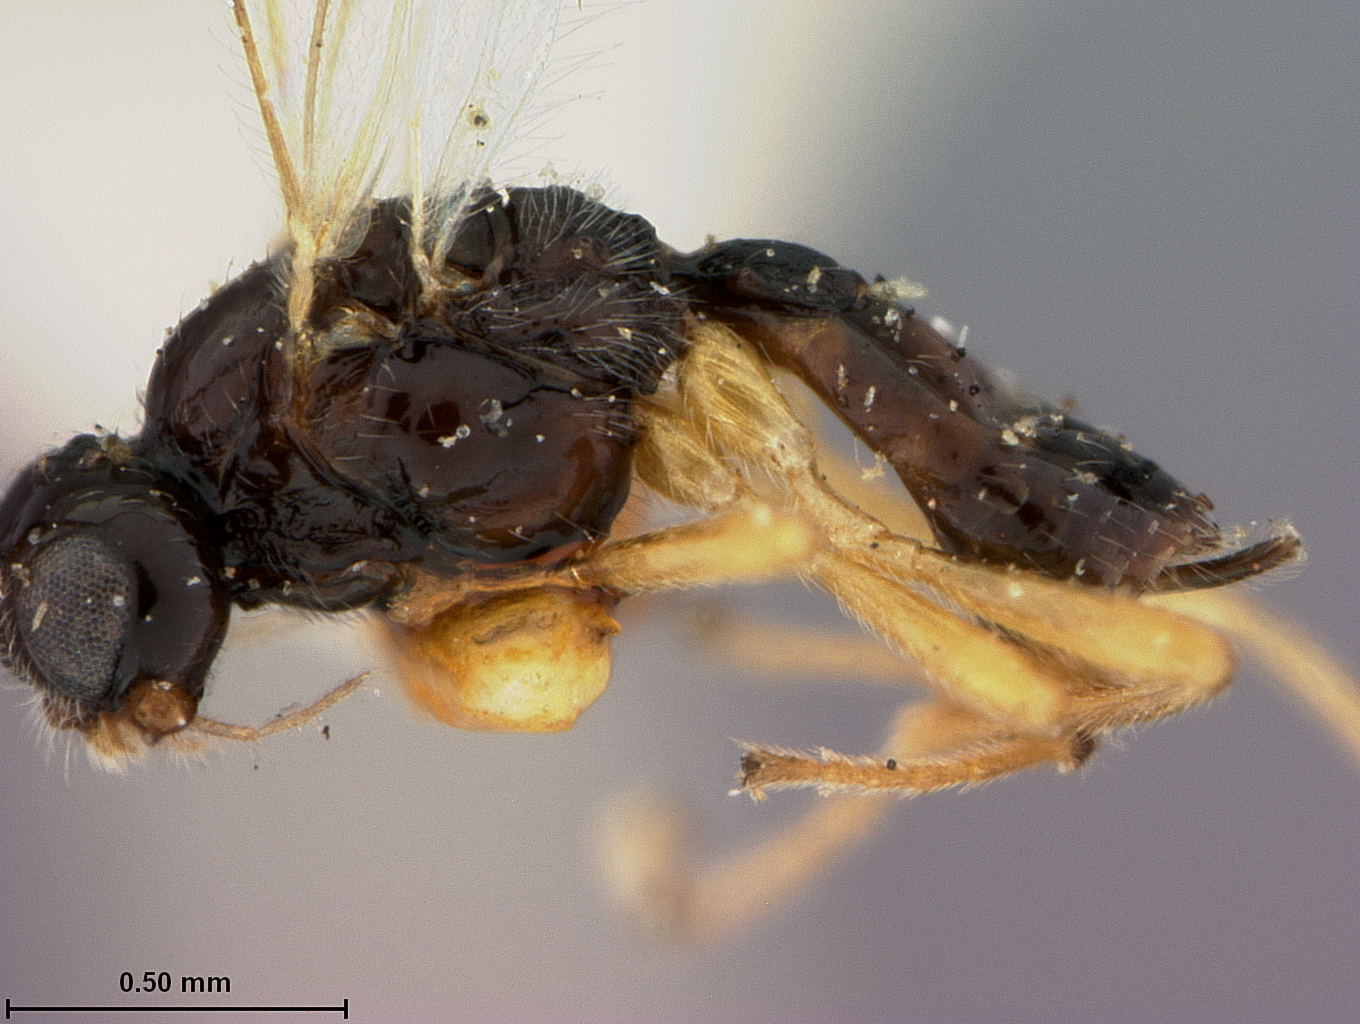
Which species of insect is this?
Dacnusa scaptomyzae
